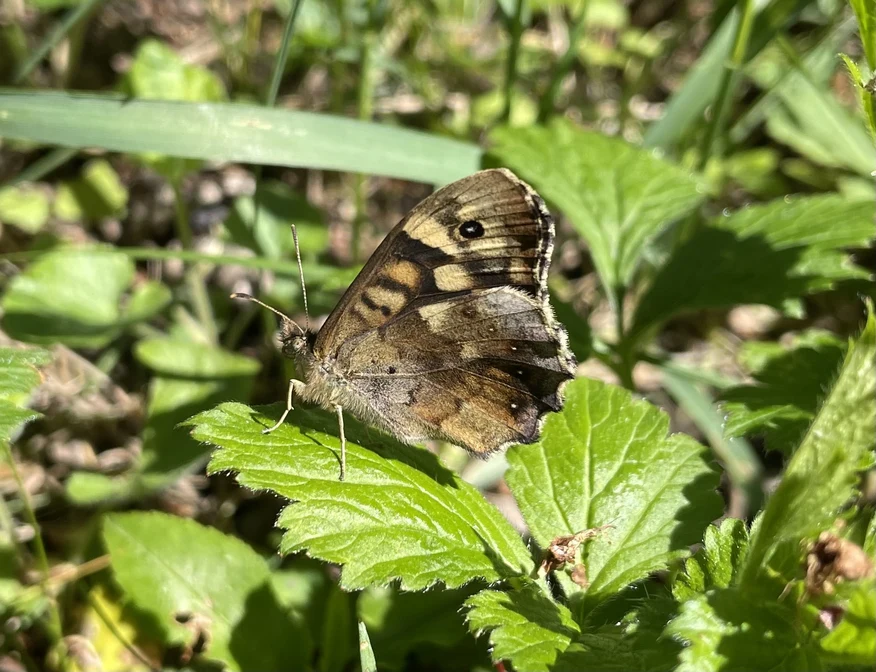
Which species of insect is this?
Pararge aegeria
